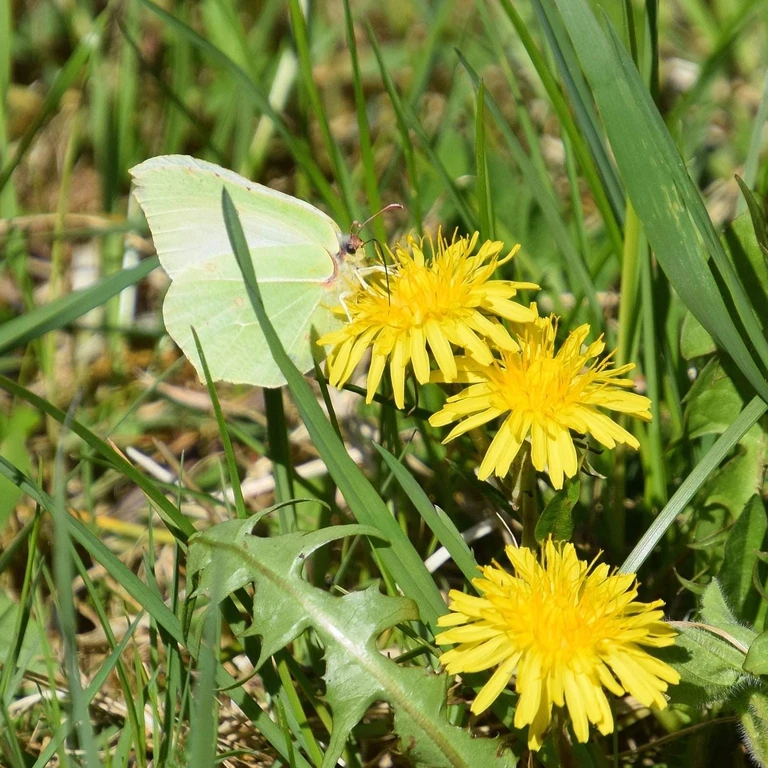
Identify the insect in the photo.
Gonepteryx rhamni
